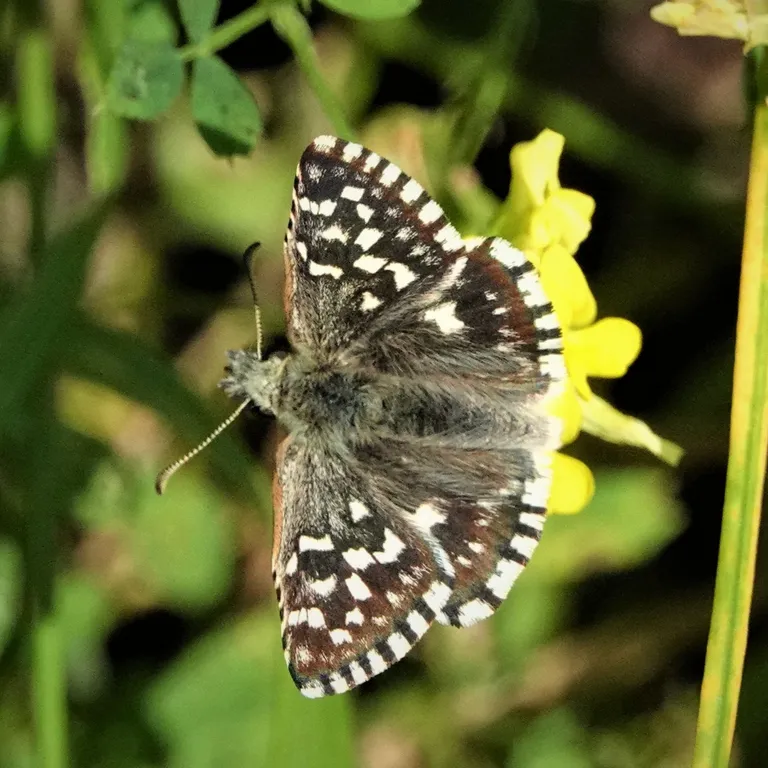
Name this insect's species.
Pyrgus malvae
